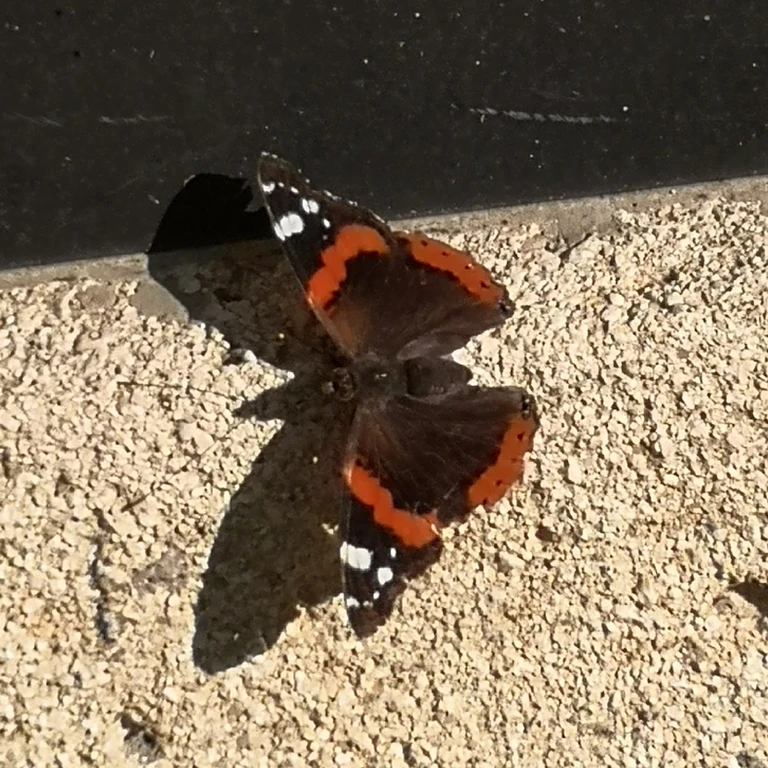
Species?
Vanessa atalanta
